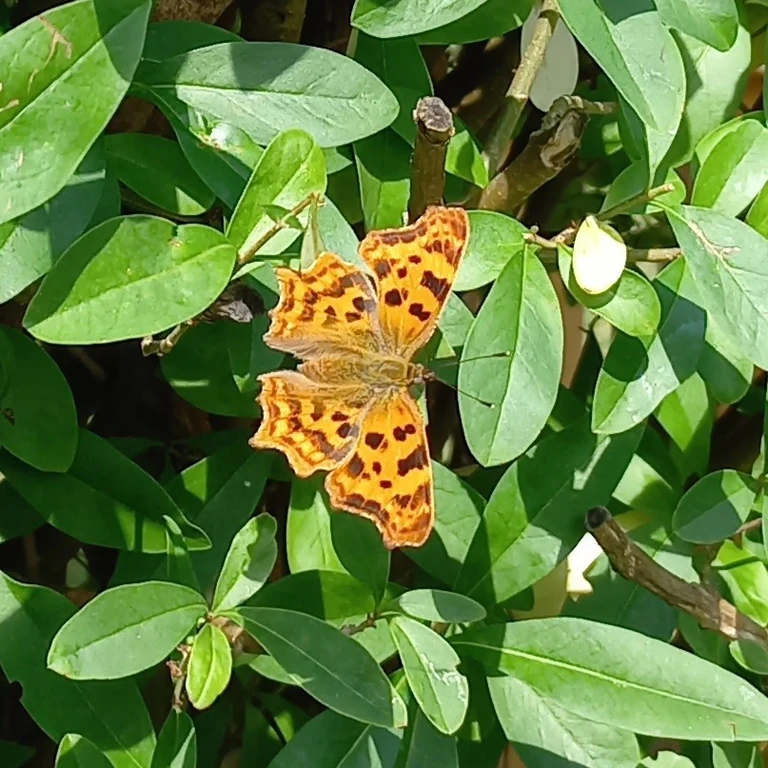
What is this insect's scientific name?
Polygonia c-album
